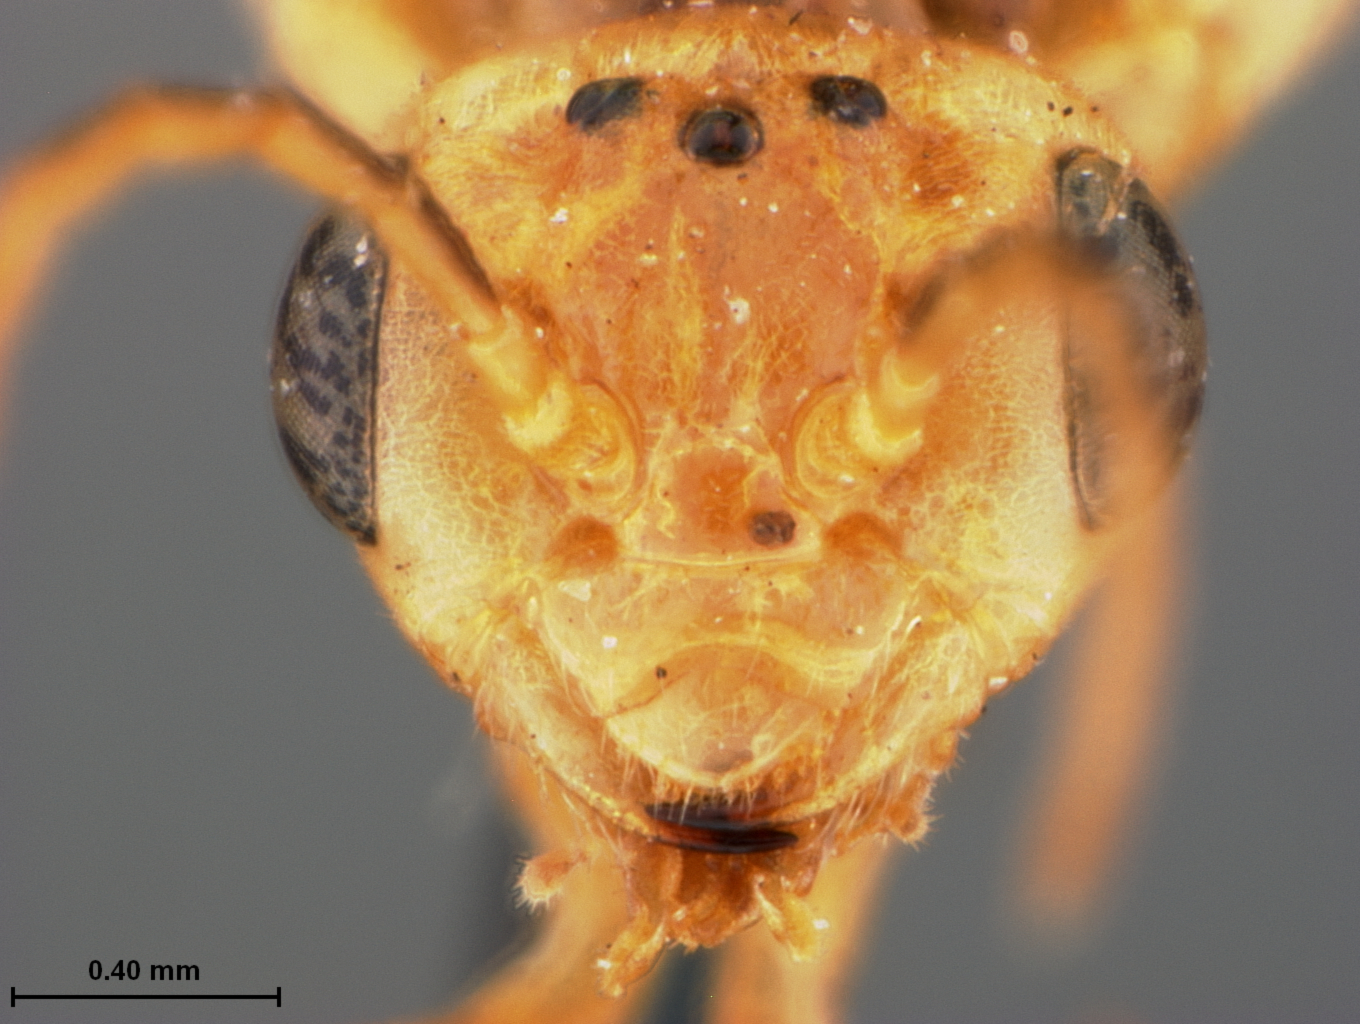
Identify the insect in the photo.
Macgillivrayella oregonensis
